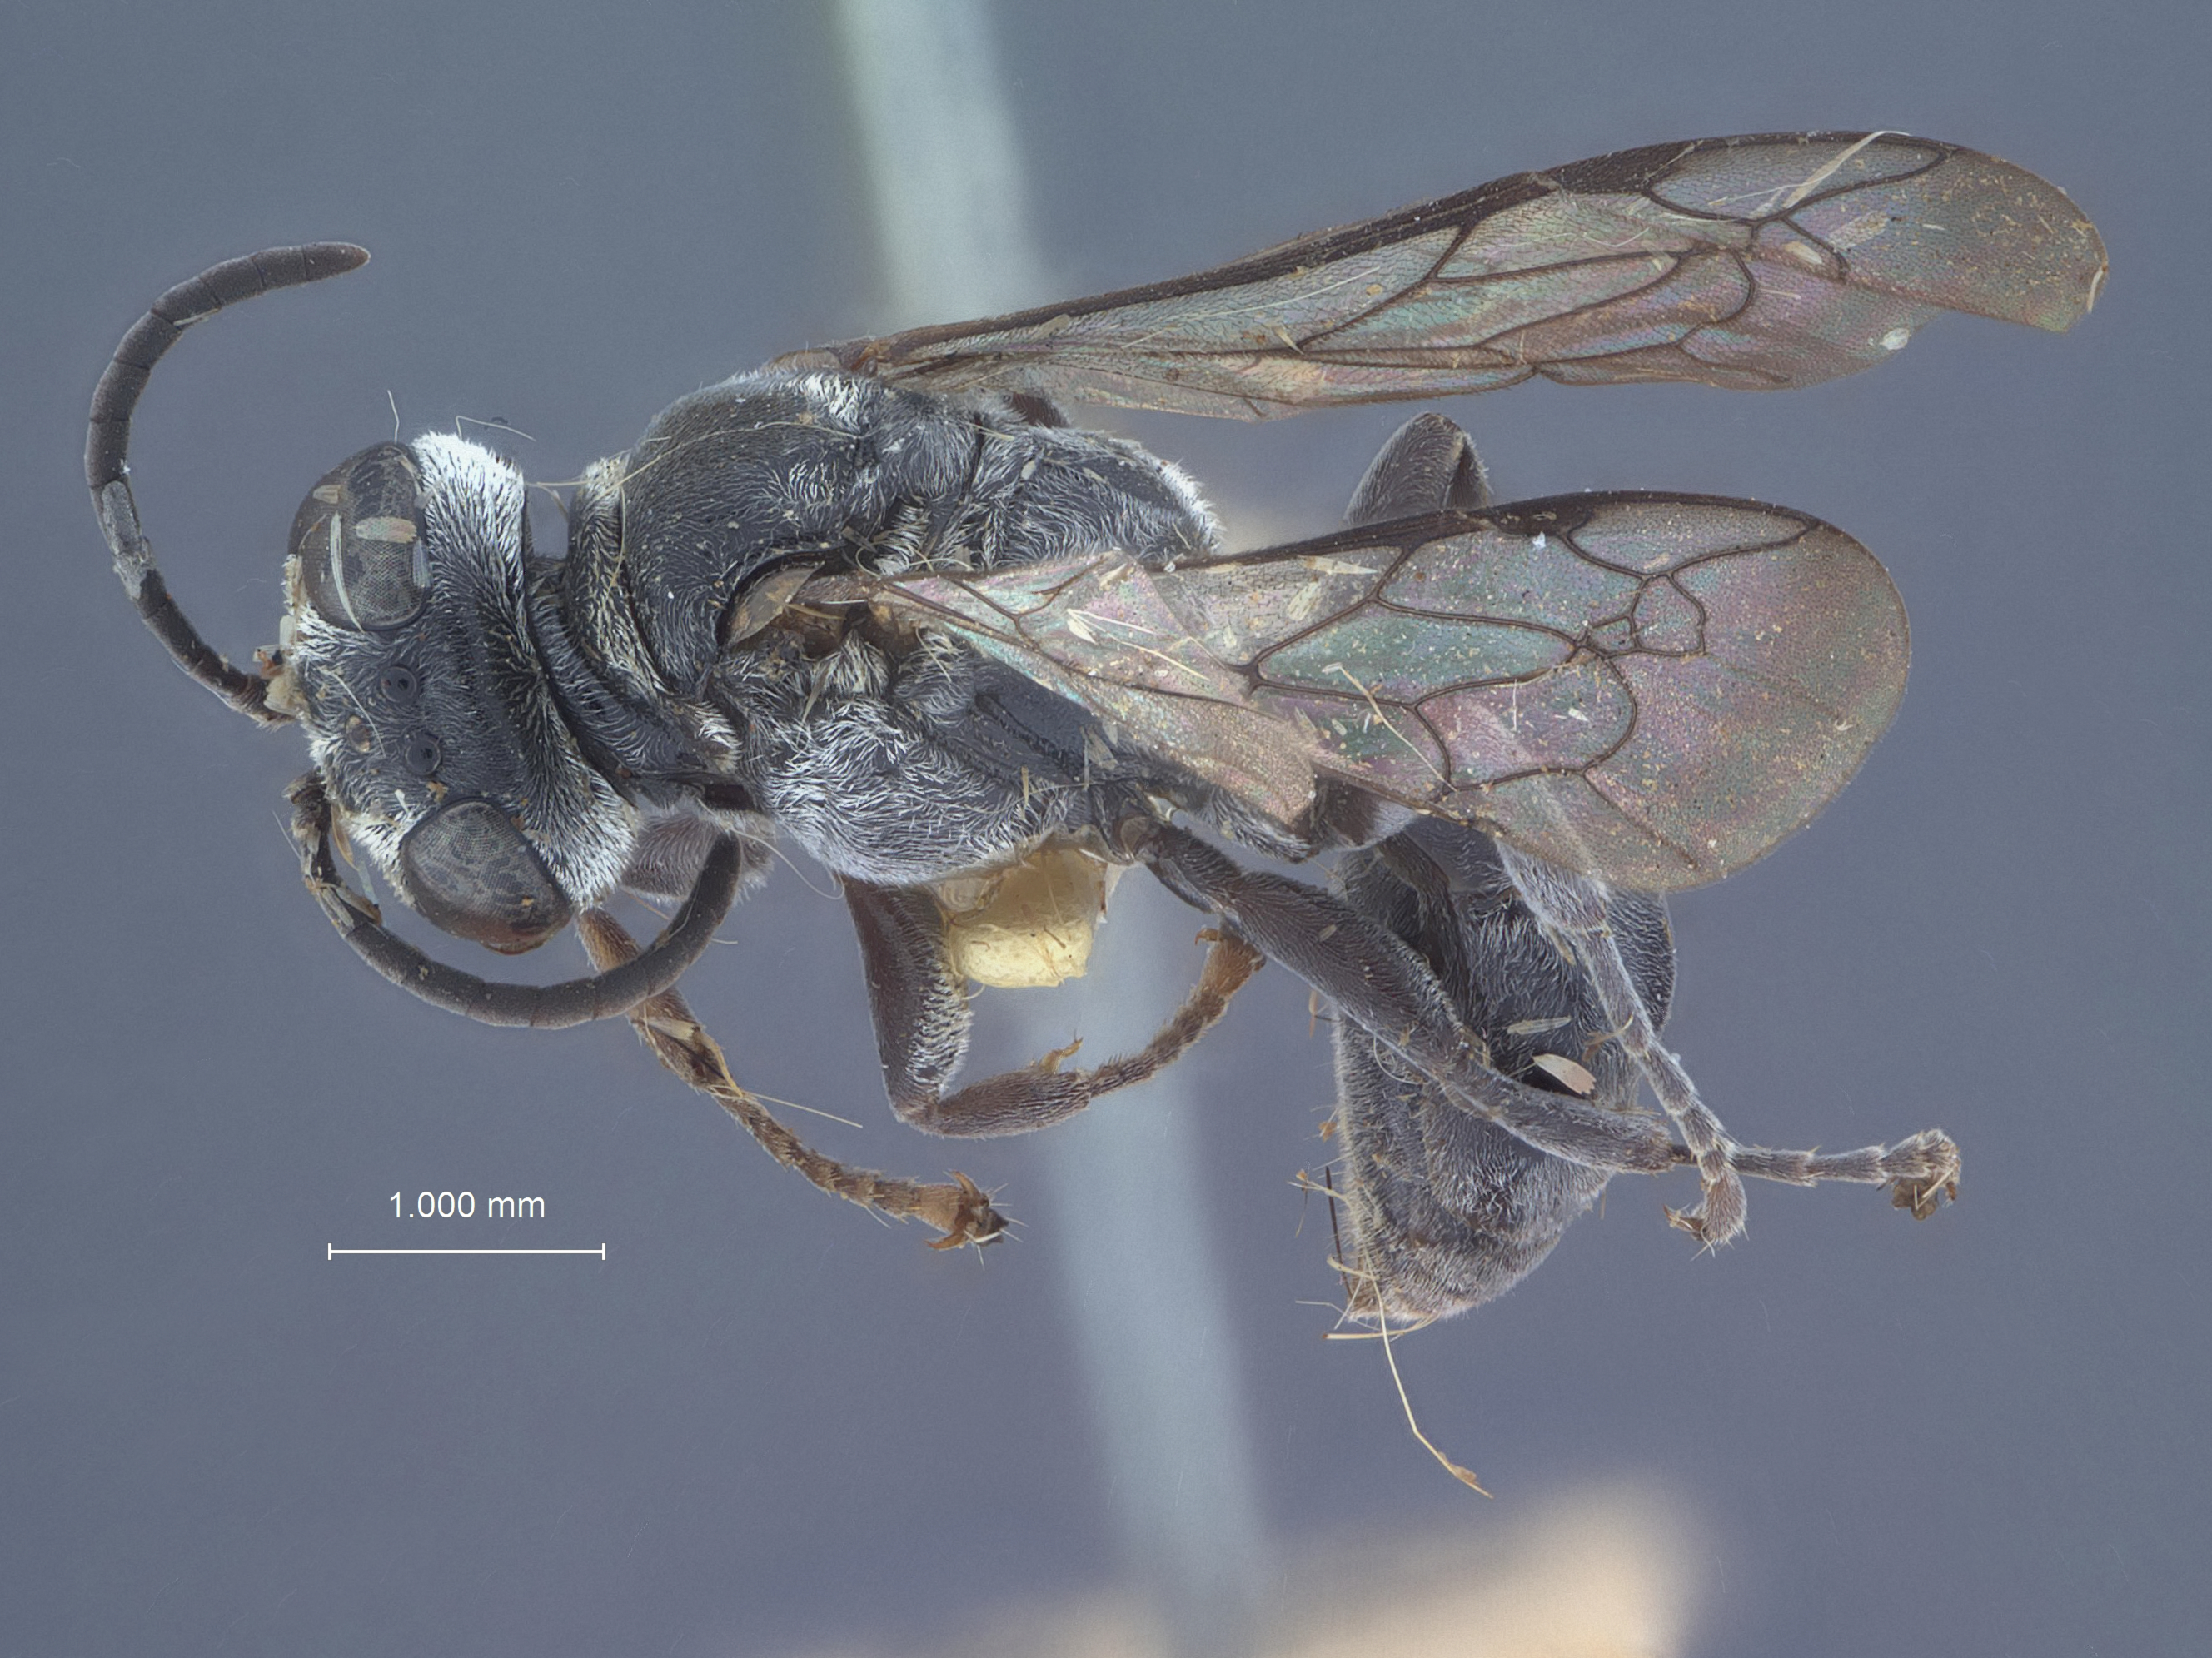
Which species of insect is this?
Pisonitus argenteus
